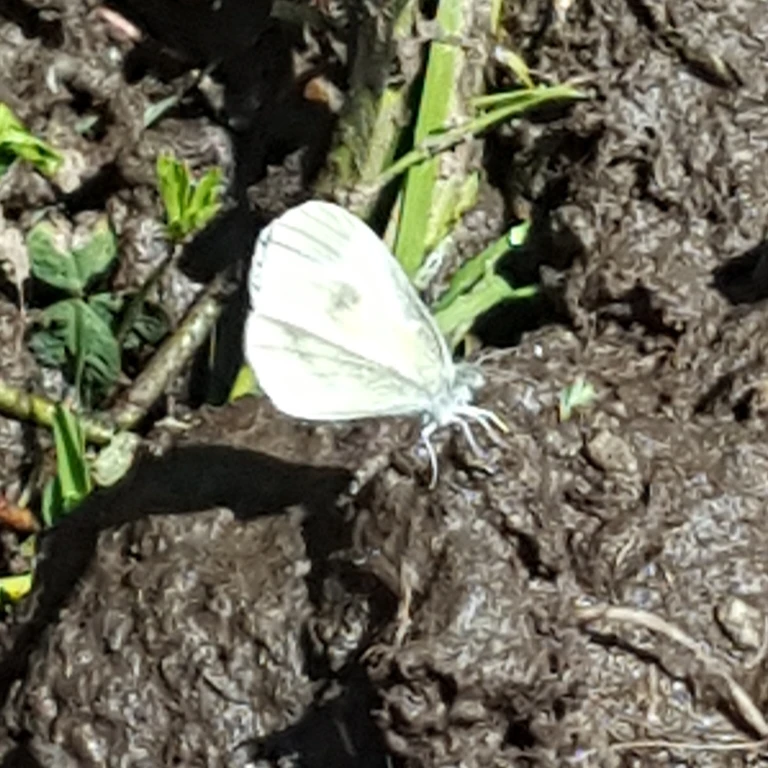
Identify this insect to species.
Leptidea sinapis/juvernica
